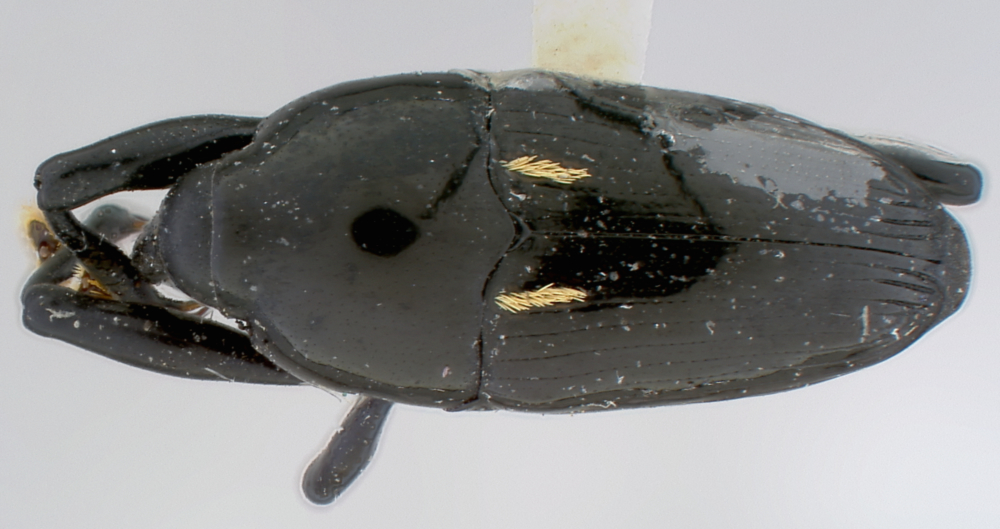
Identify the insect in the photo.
Linomadarus elongatus
